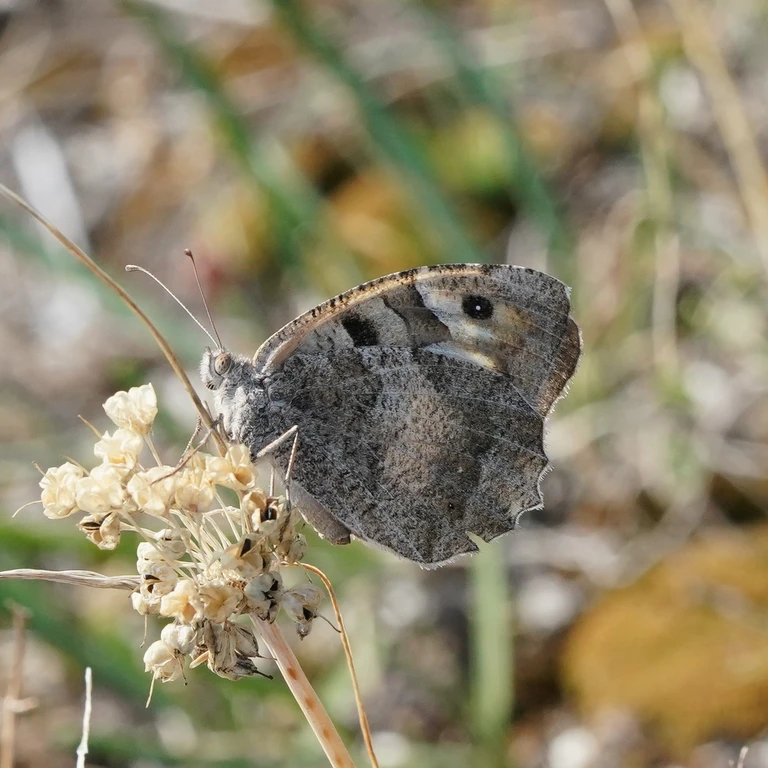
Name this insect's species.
Chazara briseis (also Satyrus briseis)
